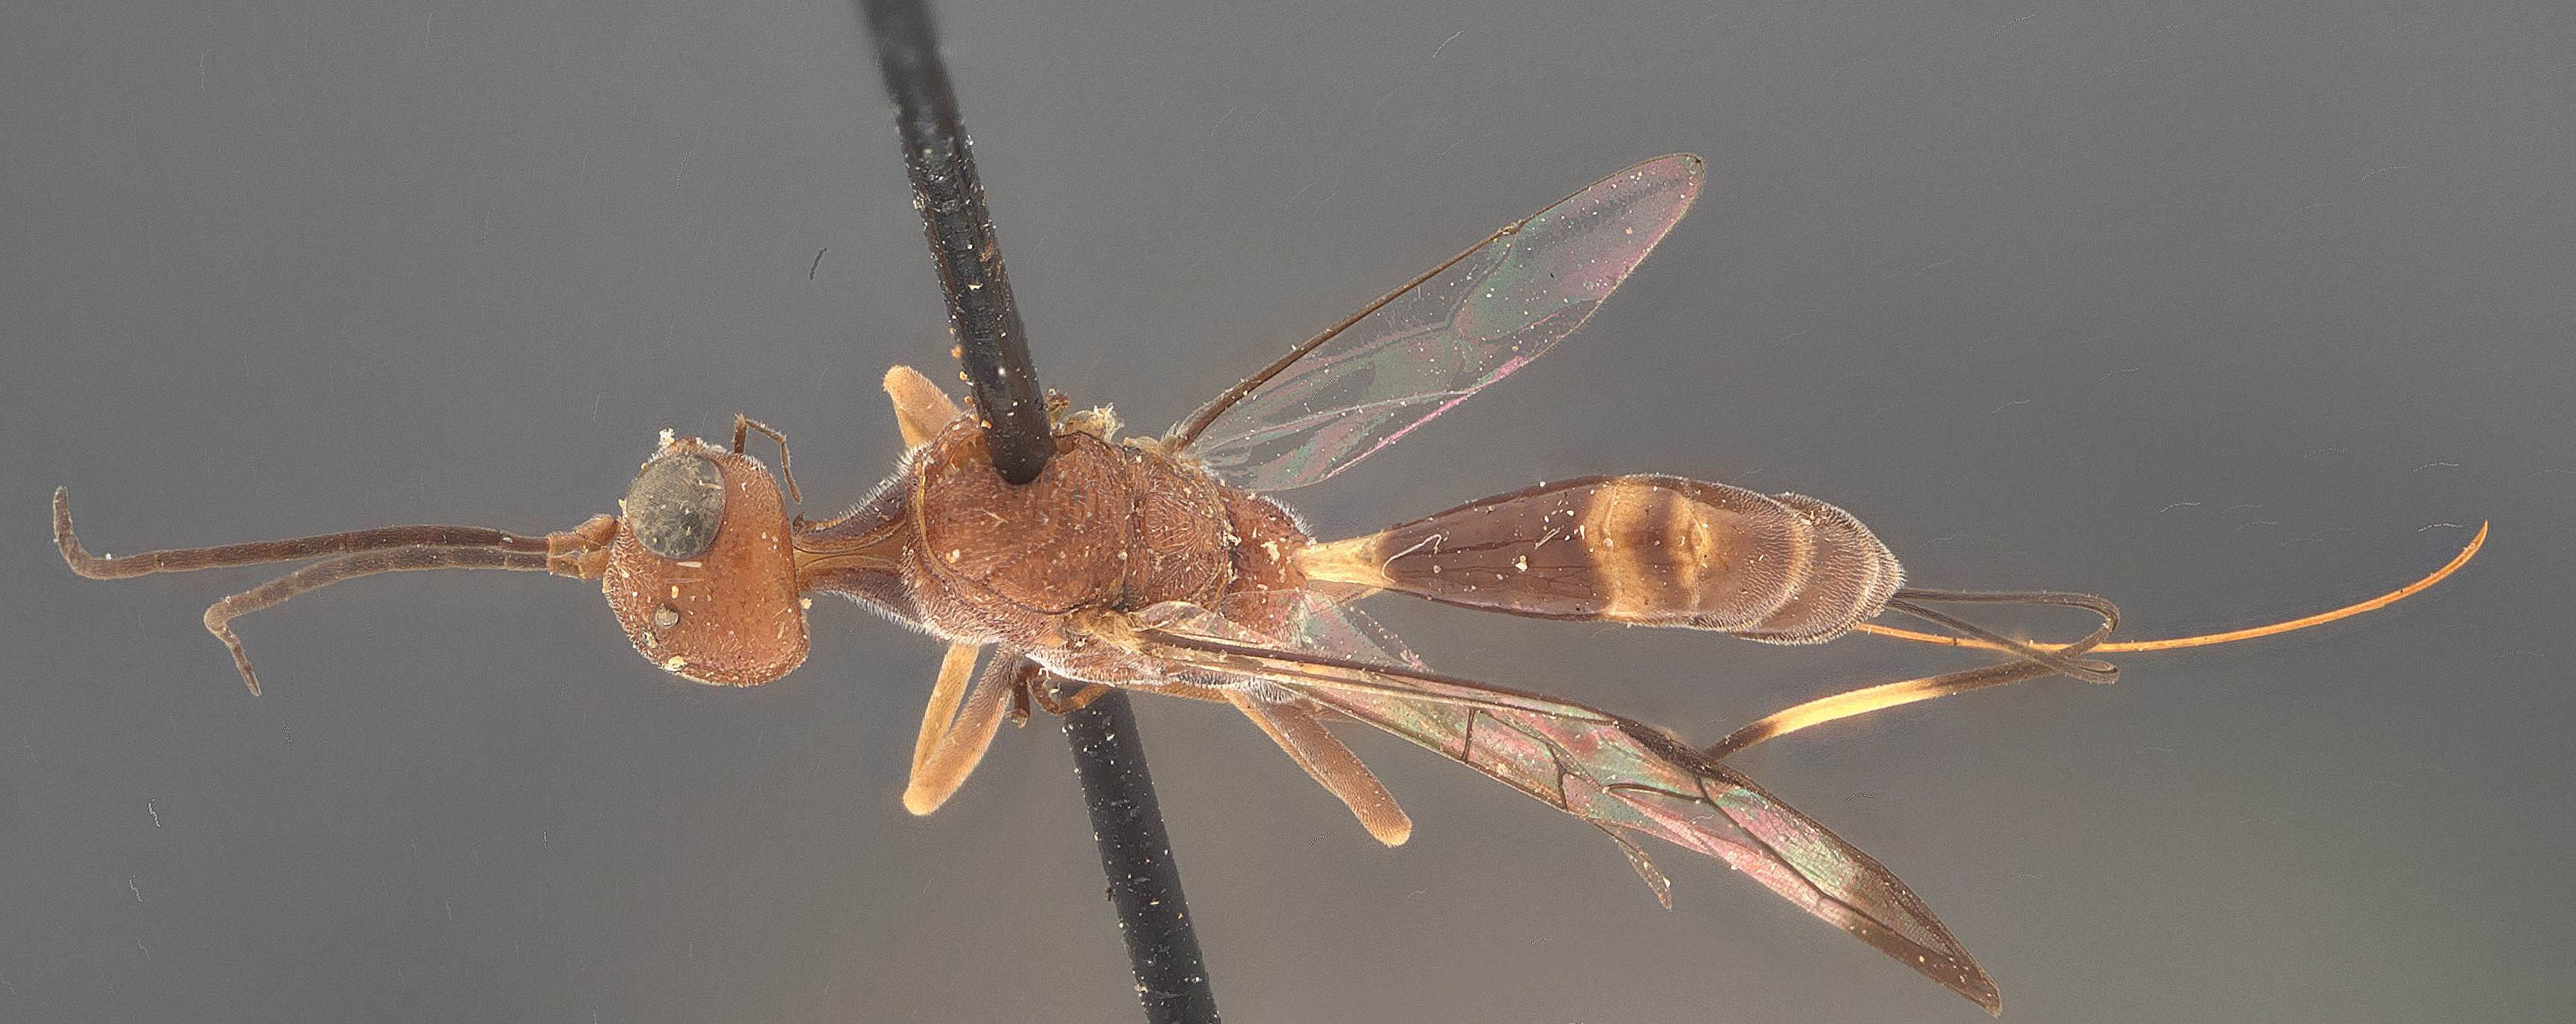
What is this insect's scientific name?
Aulacus dispilus
